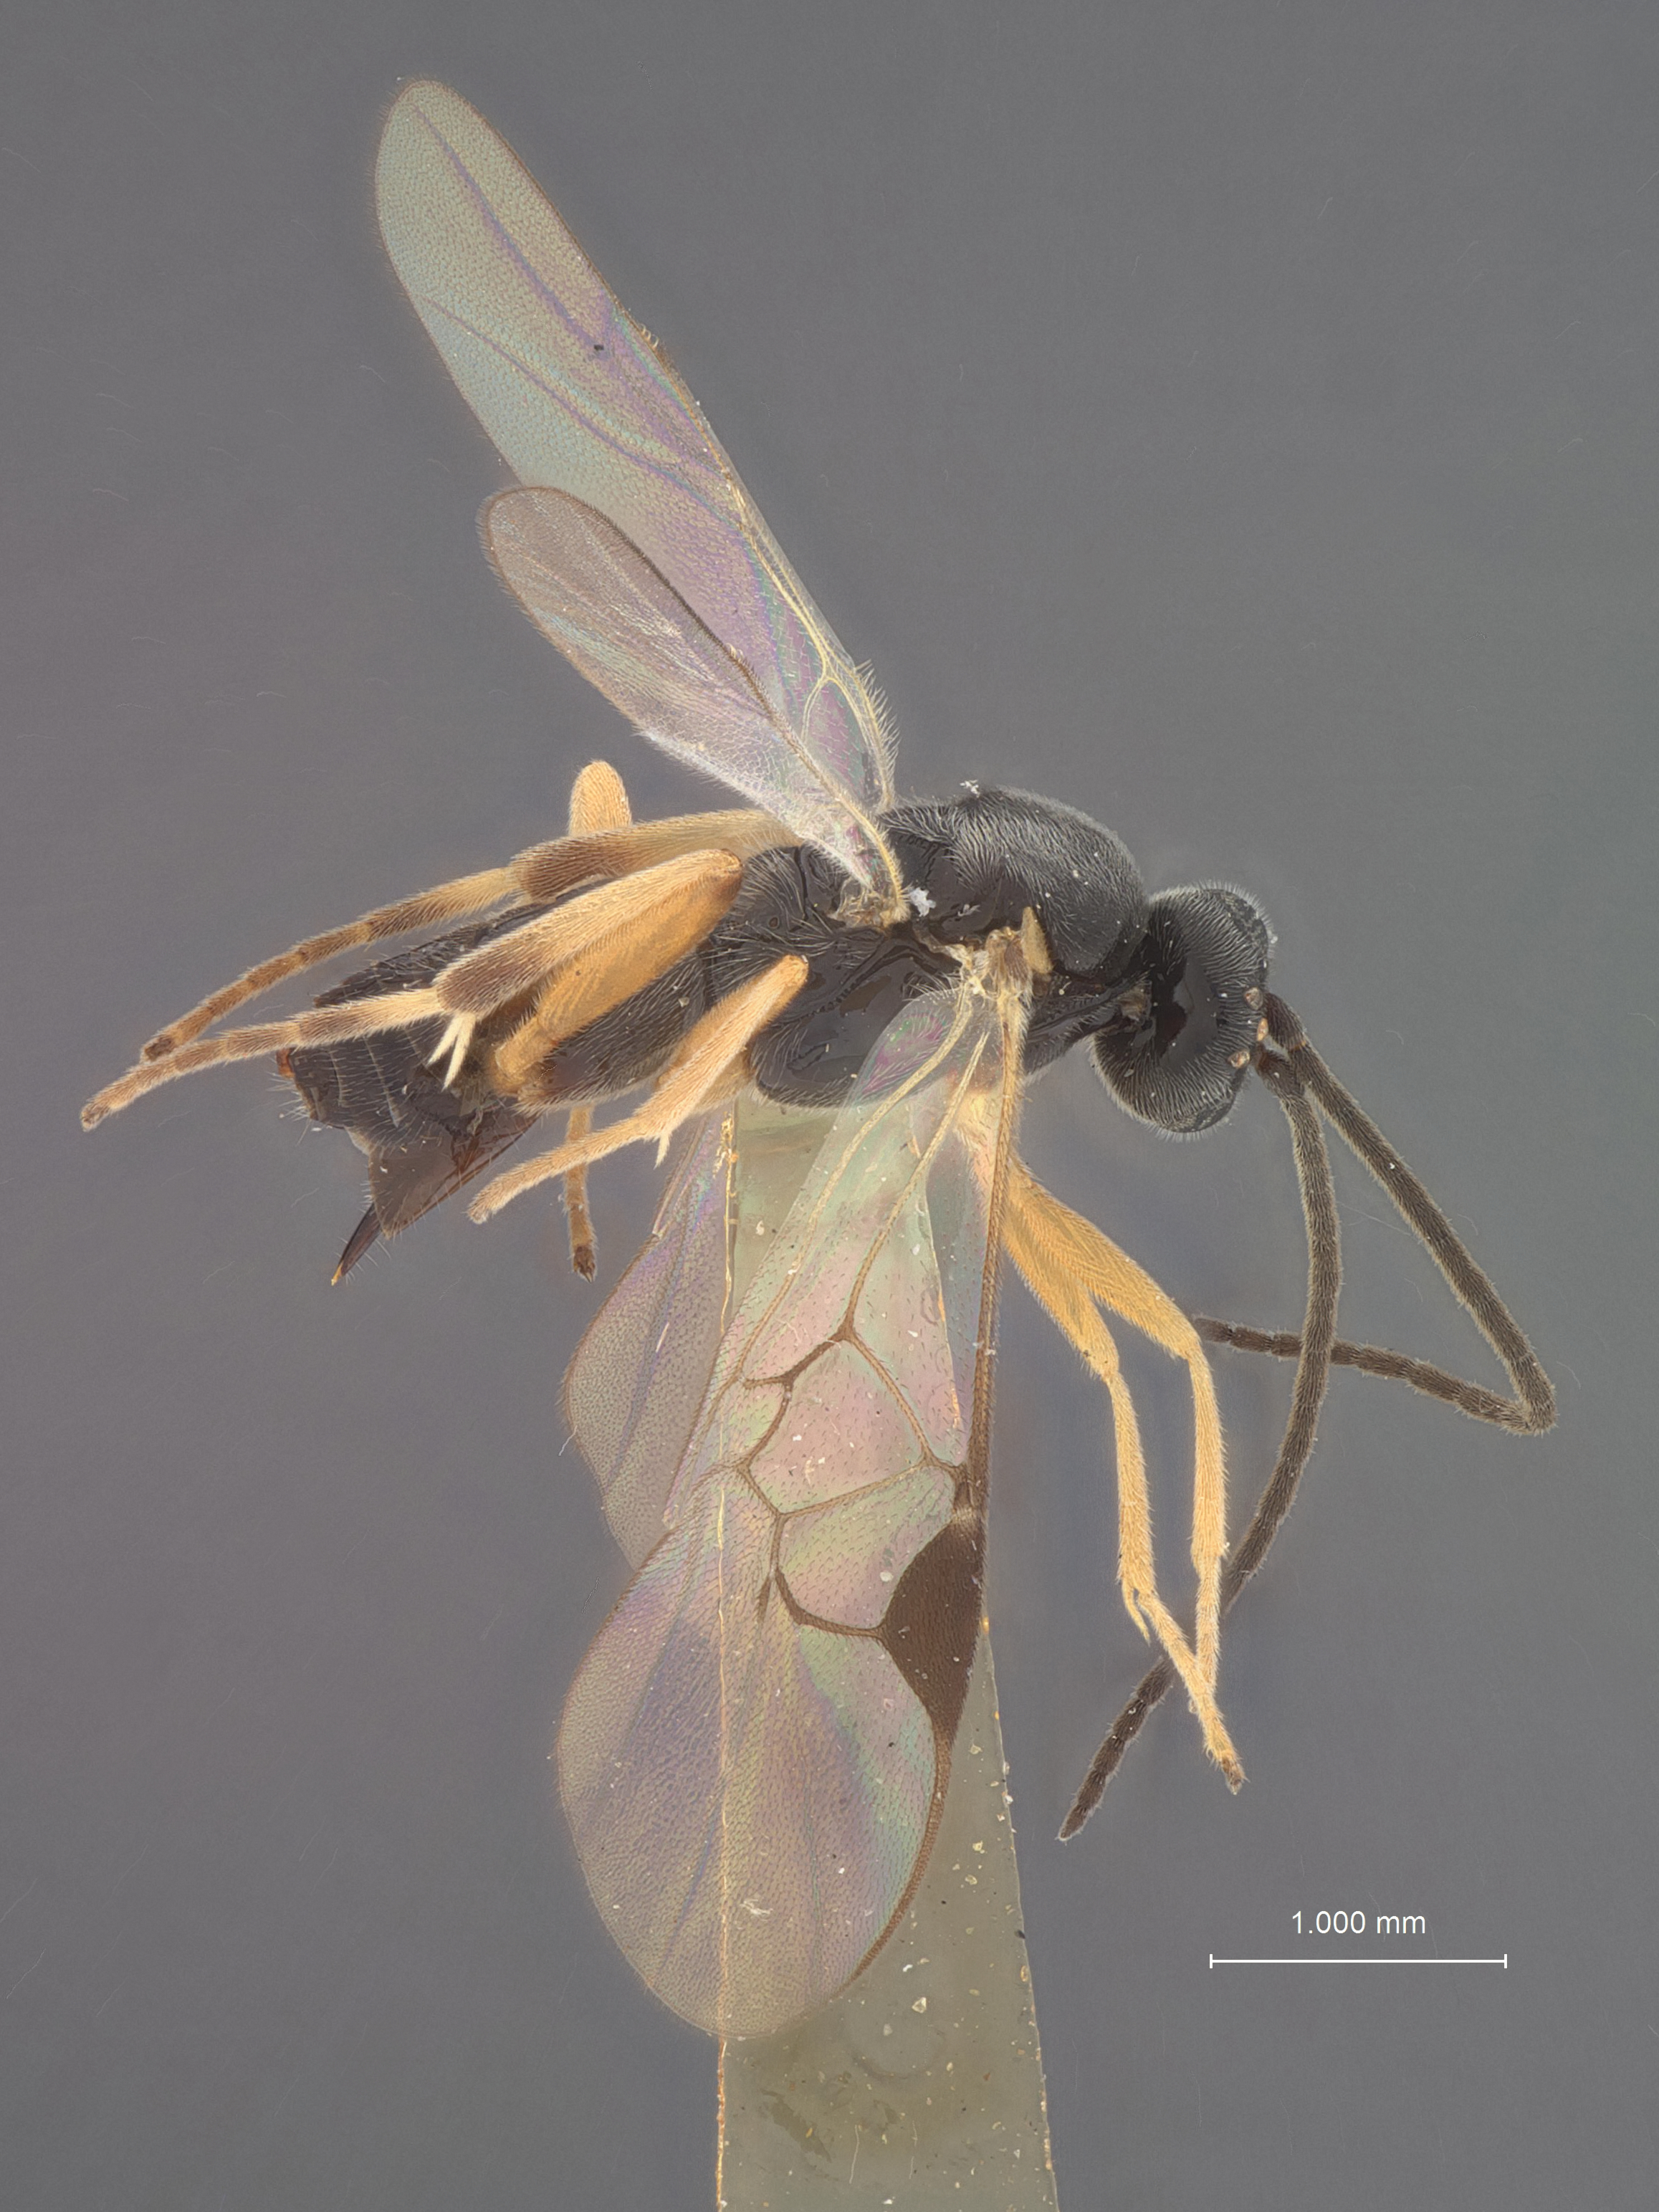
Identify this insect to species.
Apanteles porthetriae
